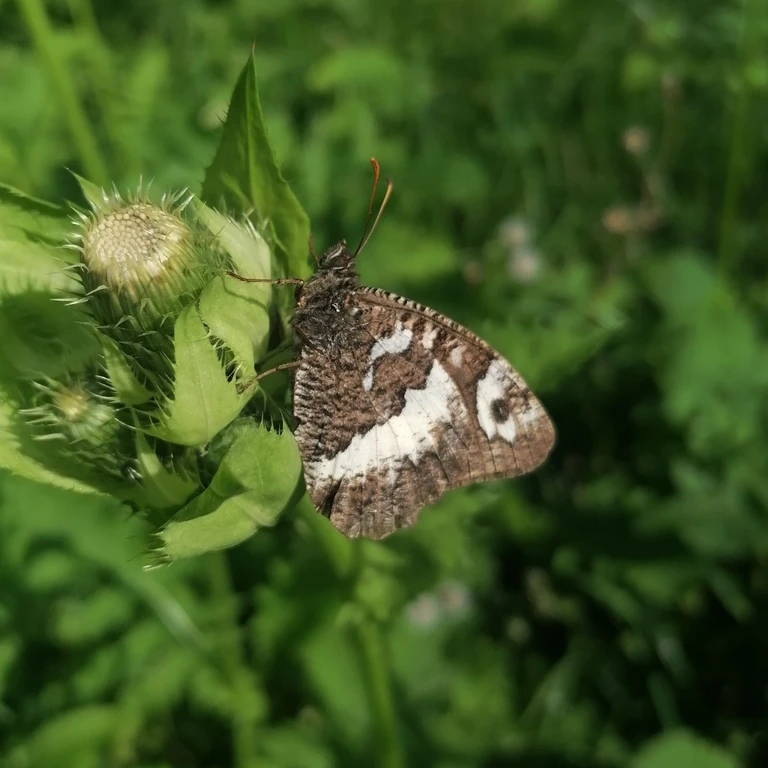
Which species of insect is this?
Brintesia circe
